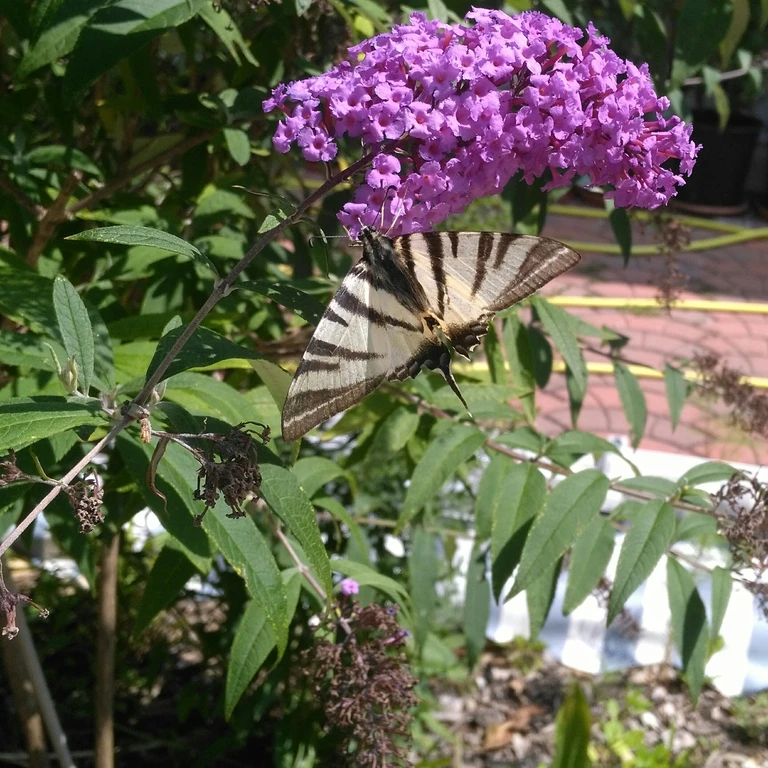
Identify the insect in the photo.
Iphiclides podalirius
